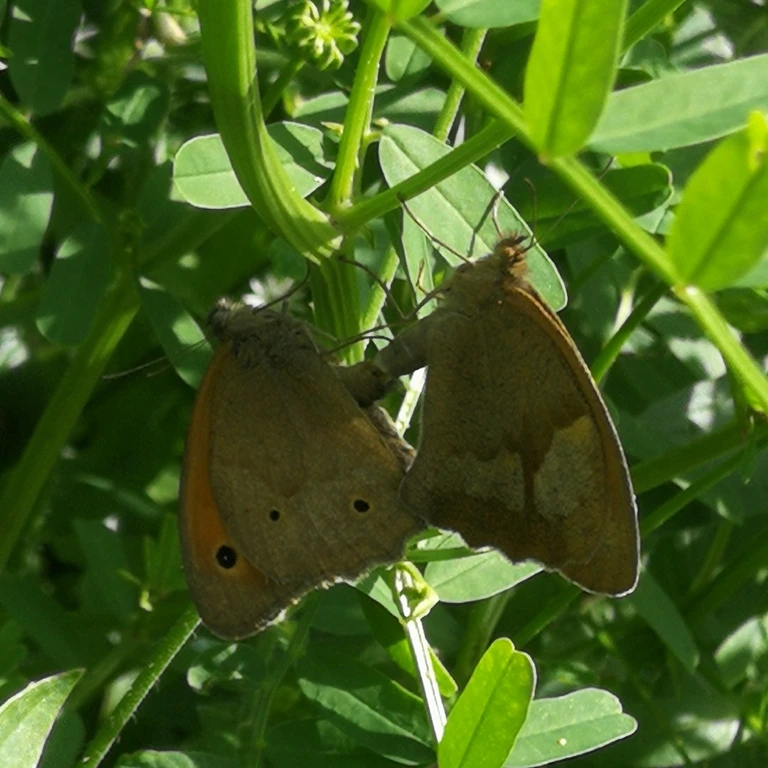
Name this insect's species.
Maniola jurtina
